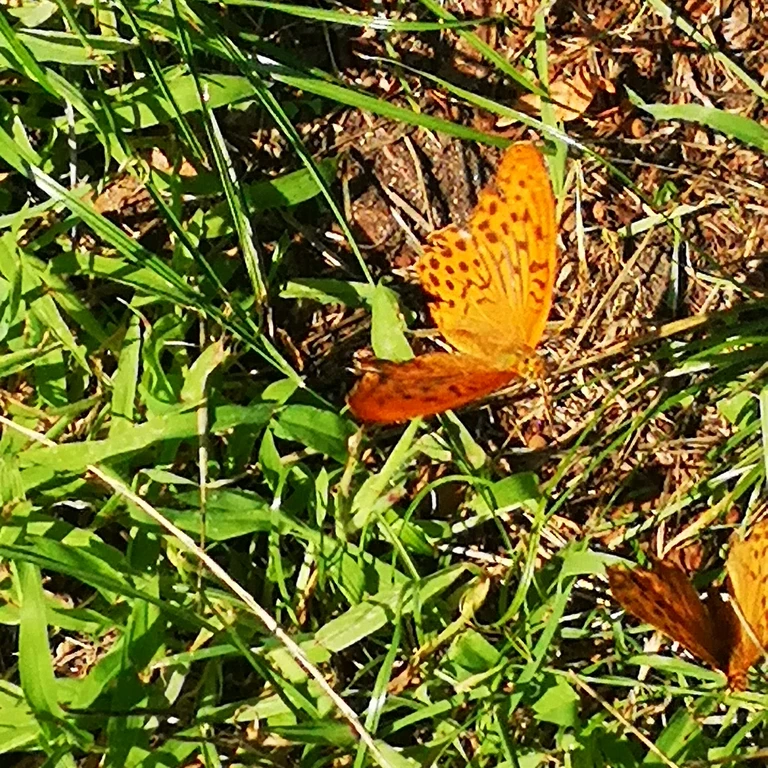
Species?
Argynnis paphia
